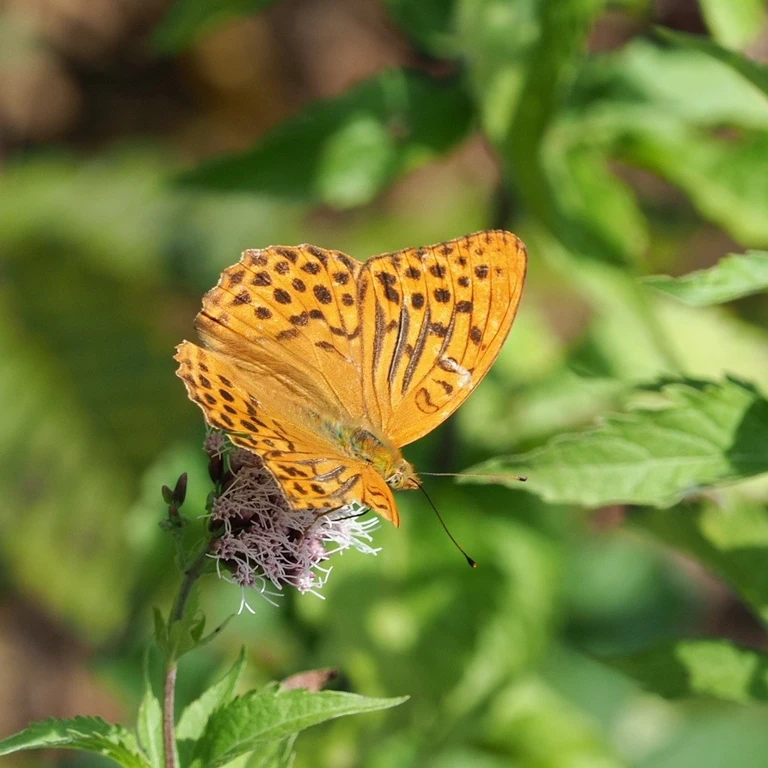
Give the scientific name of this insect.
Argynnis paphia
